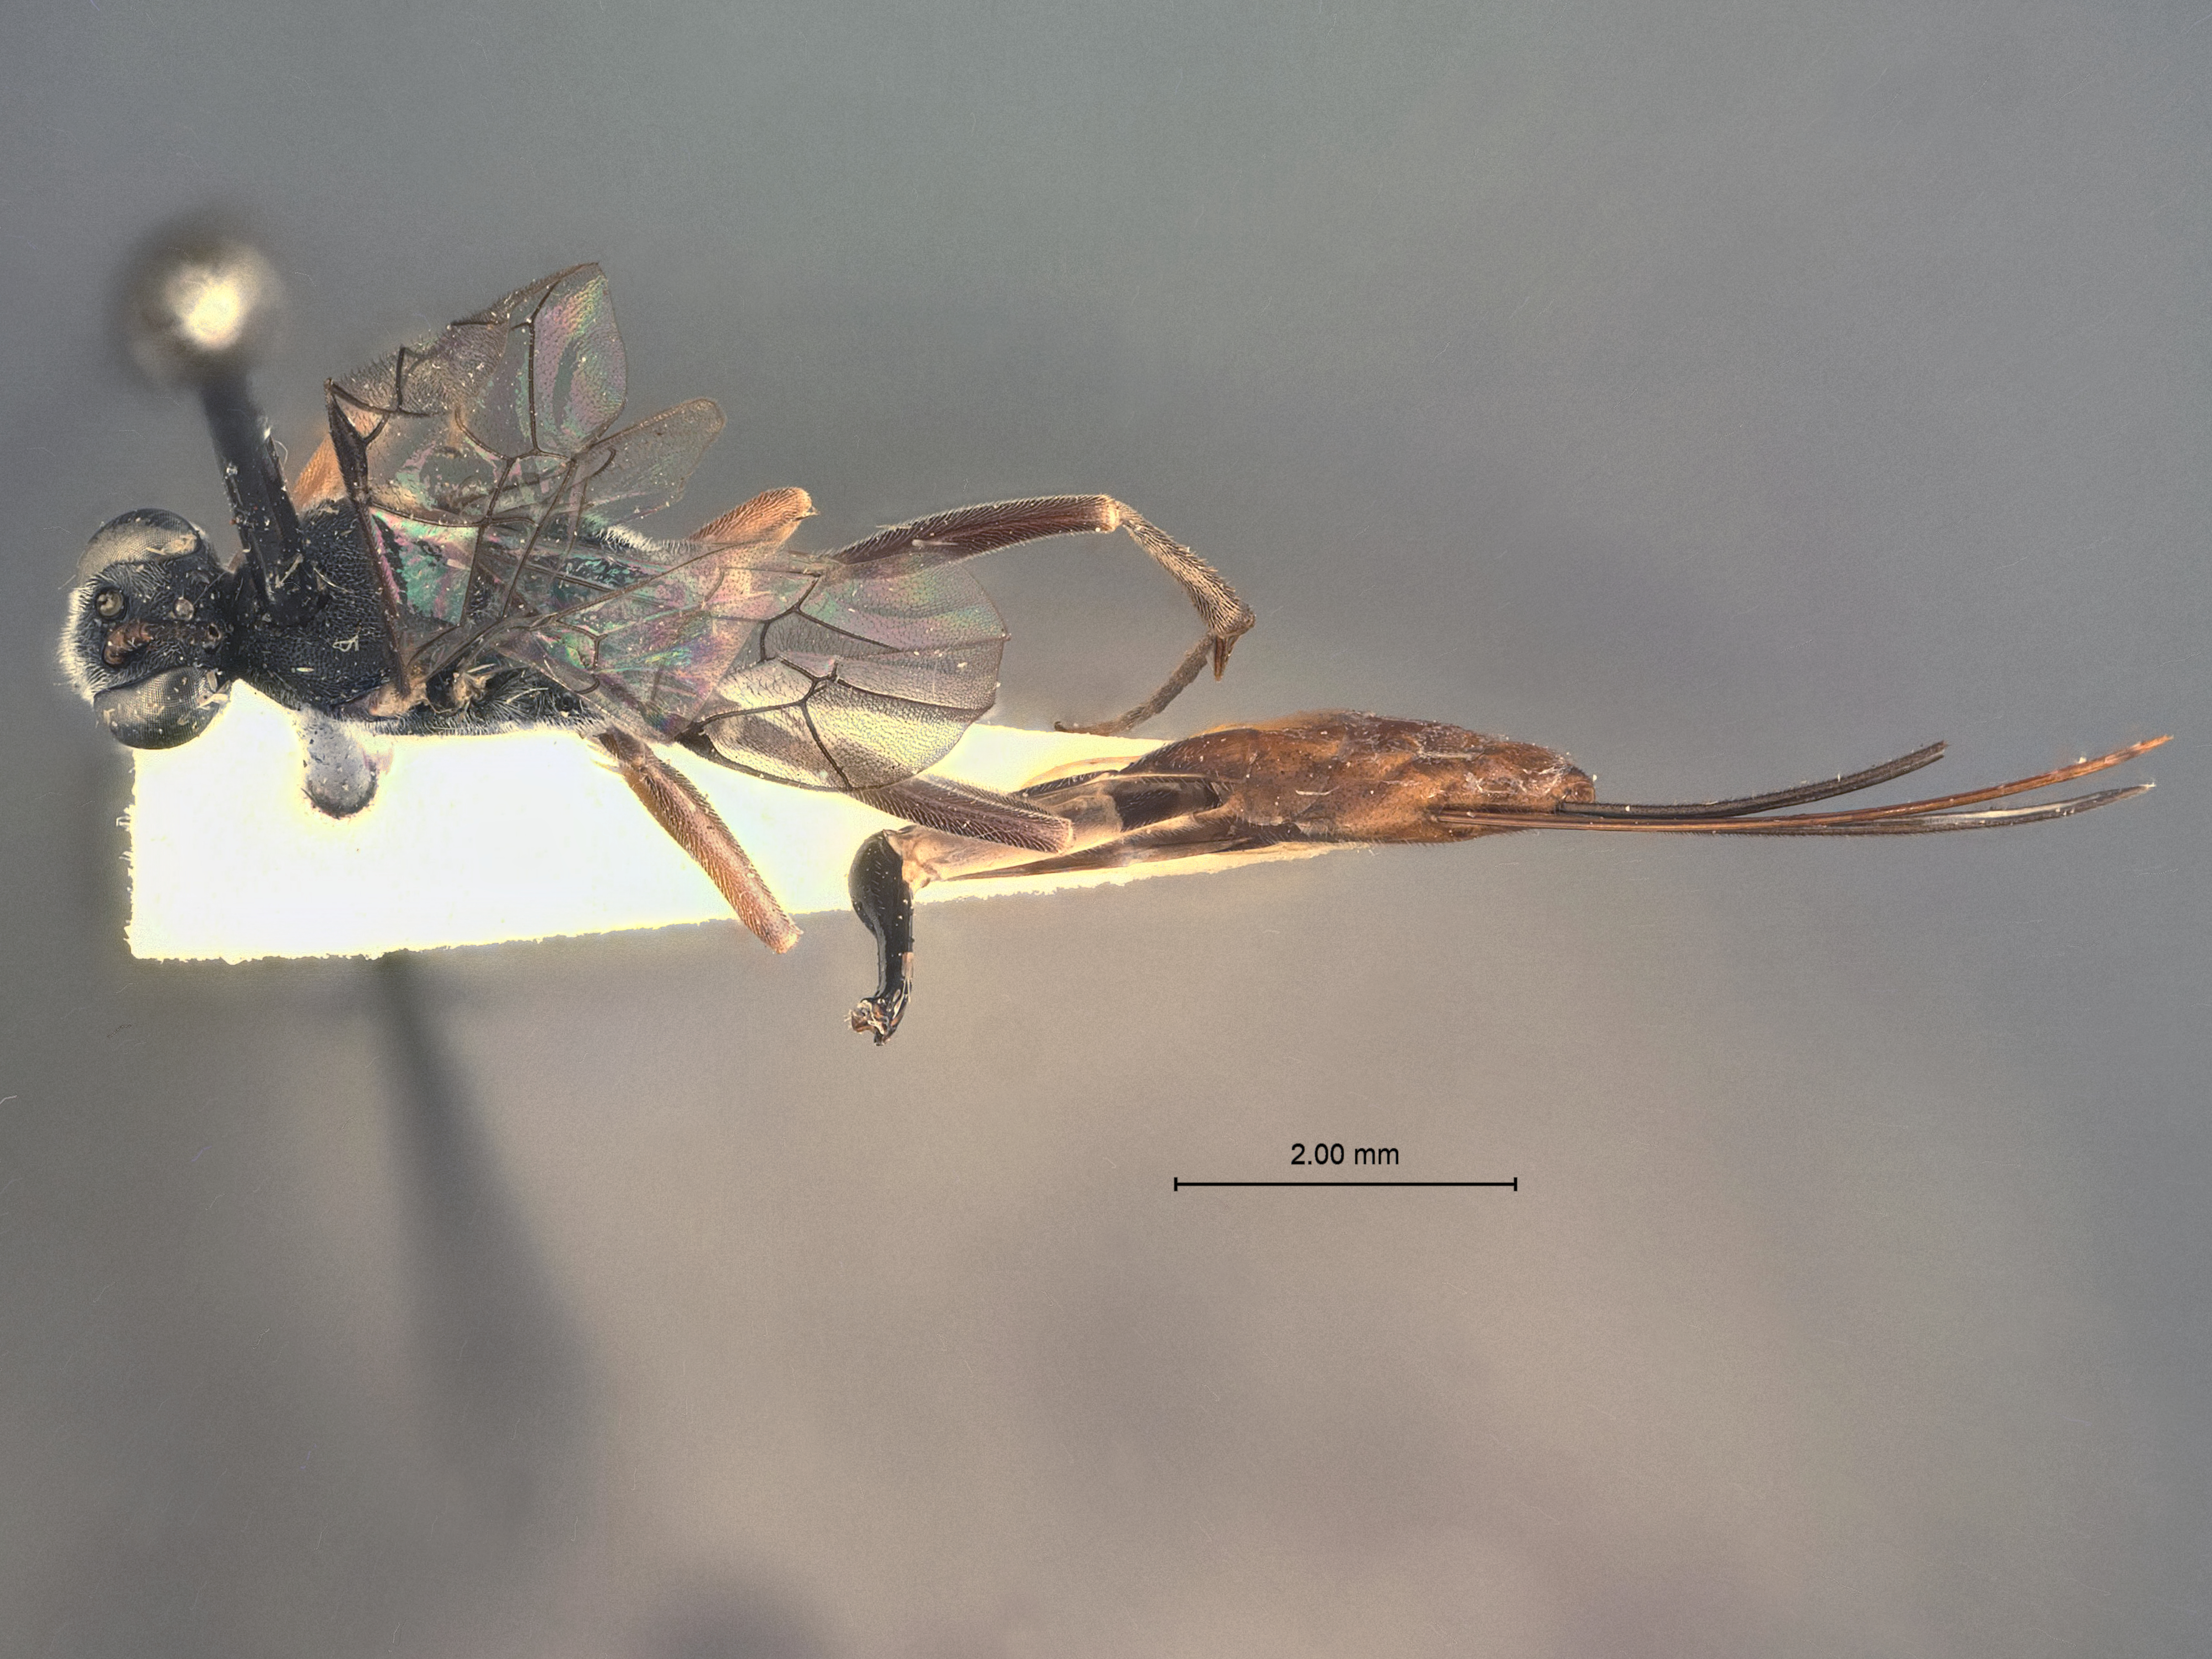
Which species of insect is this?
Idechthis nigricoxalis
